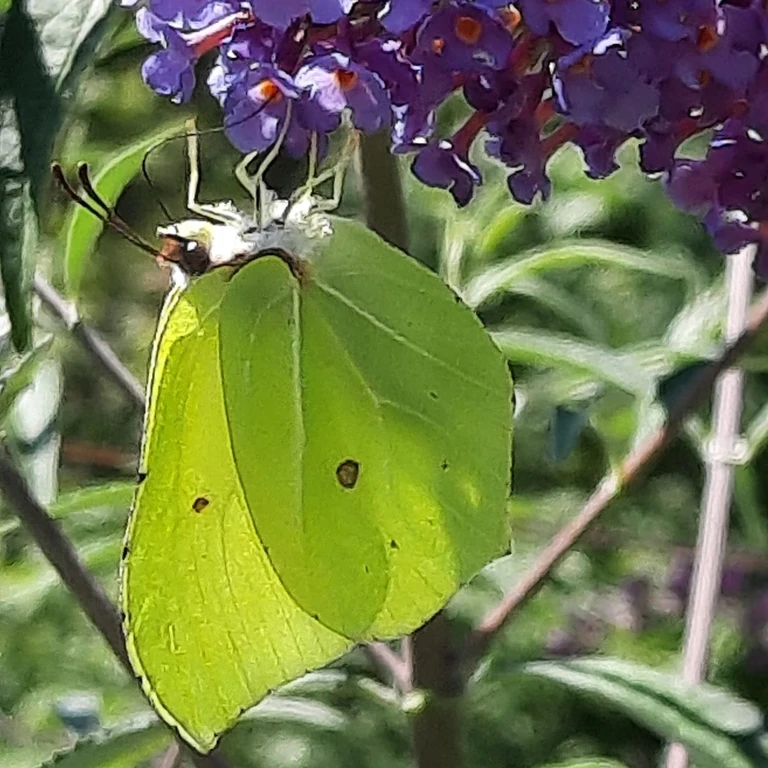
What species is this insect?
Gonepteryx rhamni
